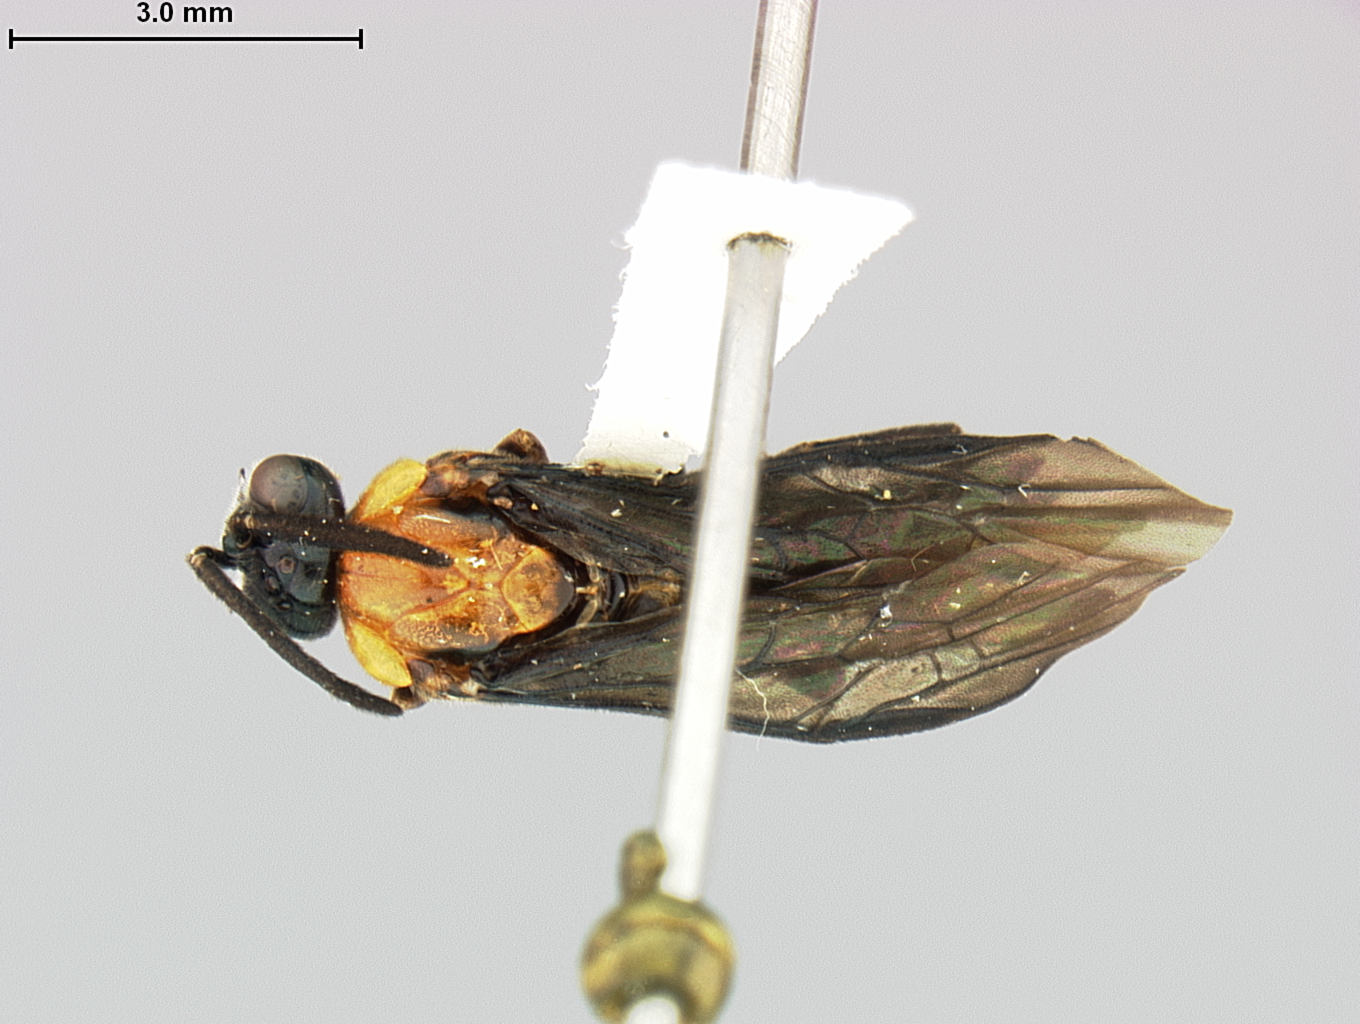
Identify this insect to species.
Sphacophilus iotus
